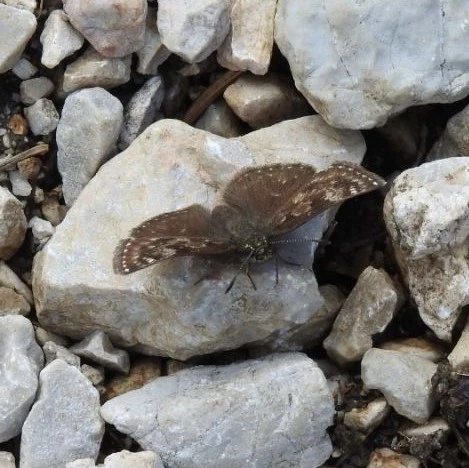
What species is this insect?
Erynnis tages
